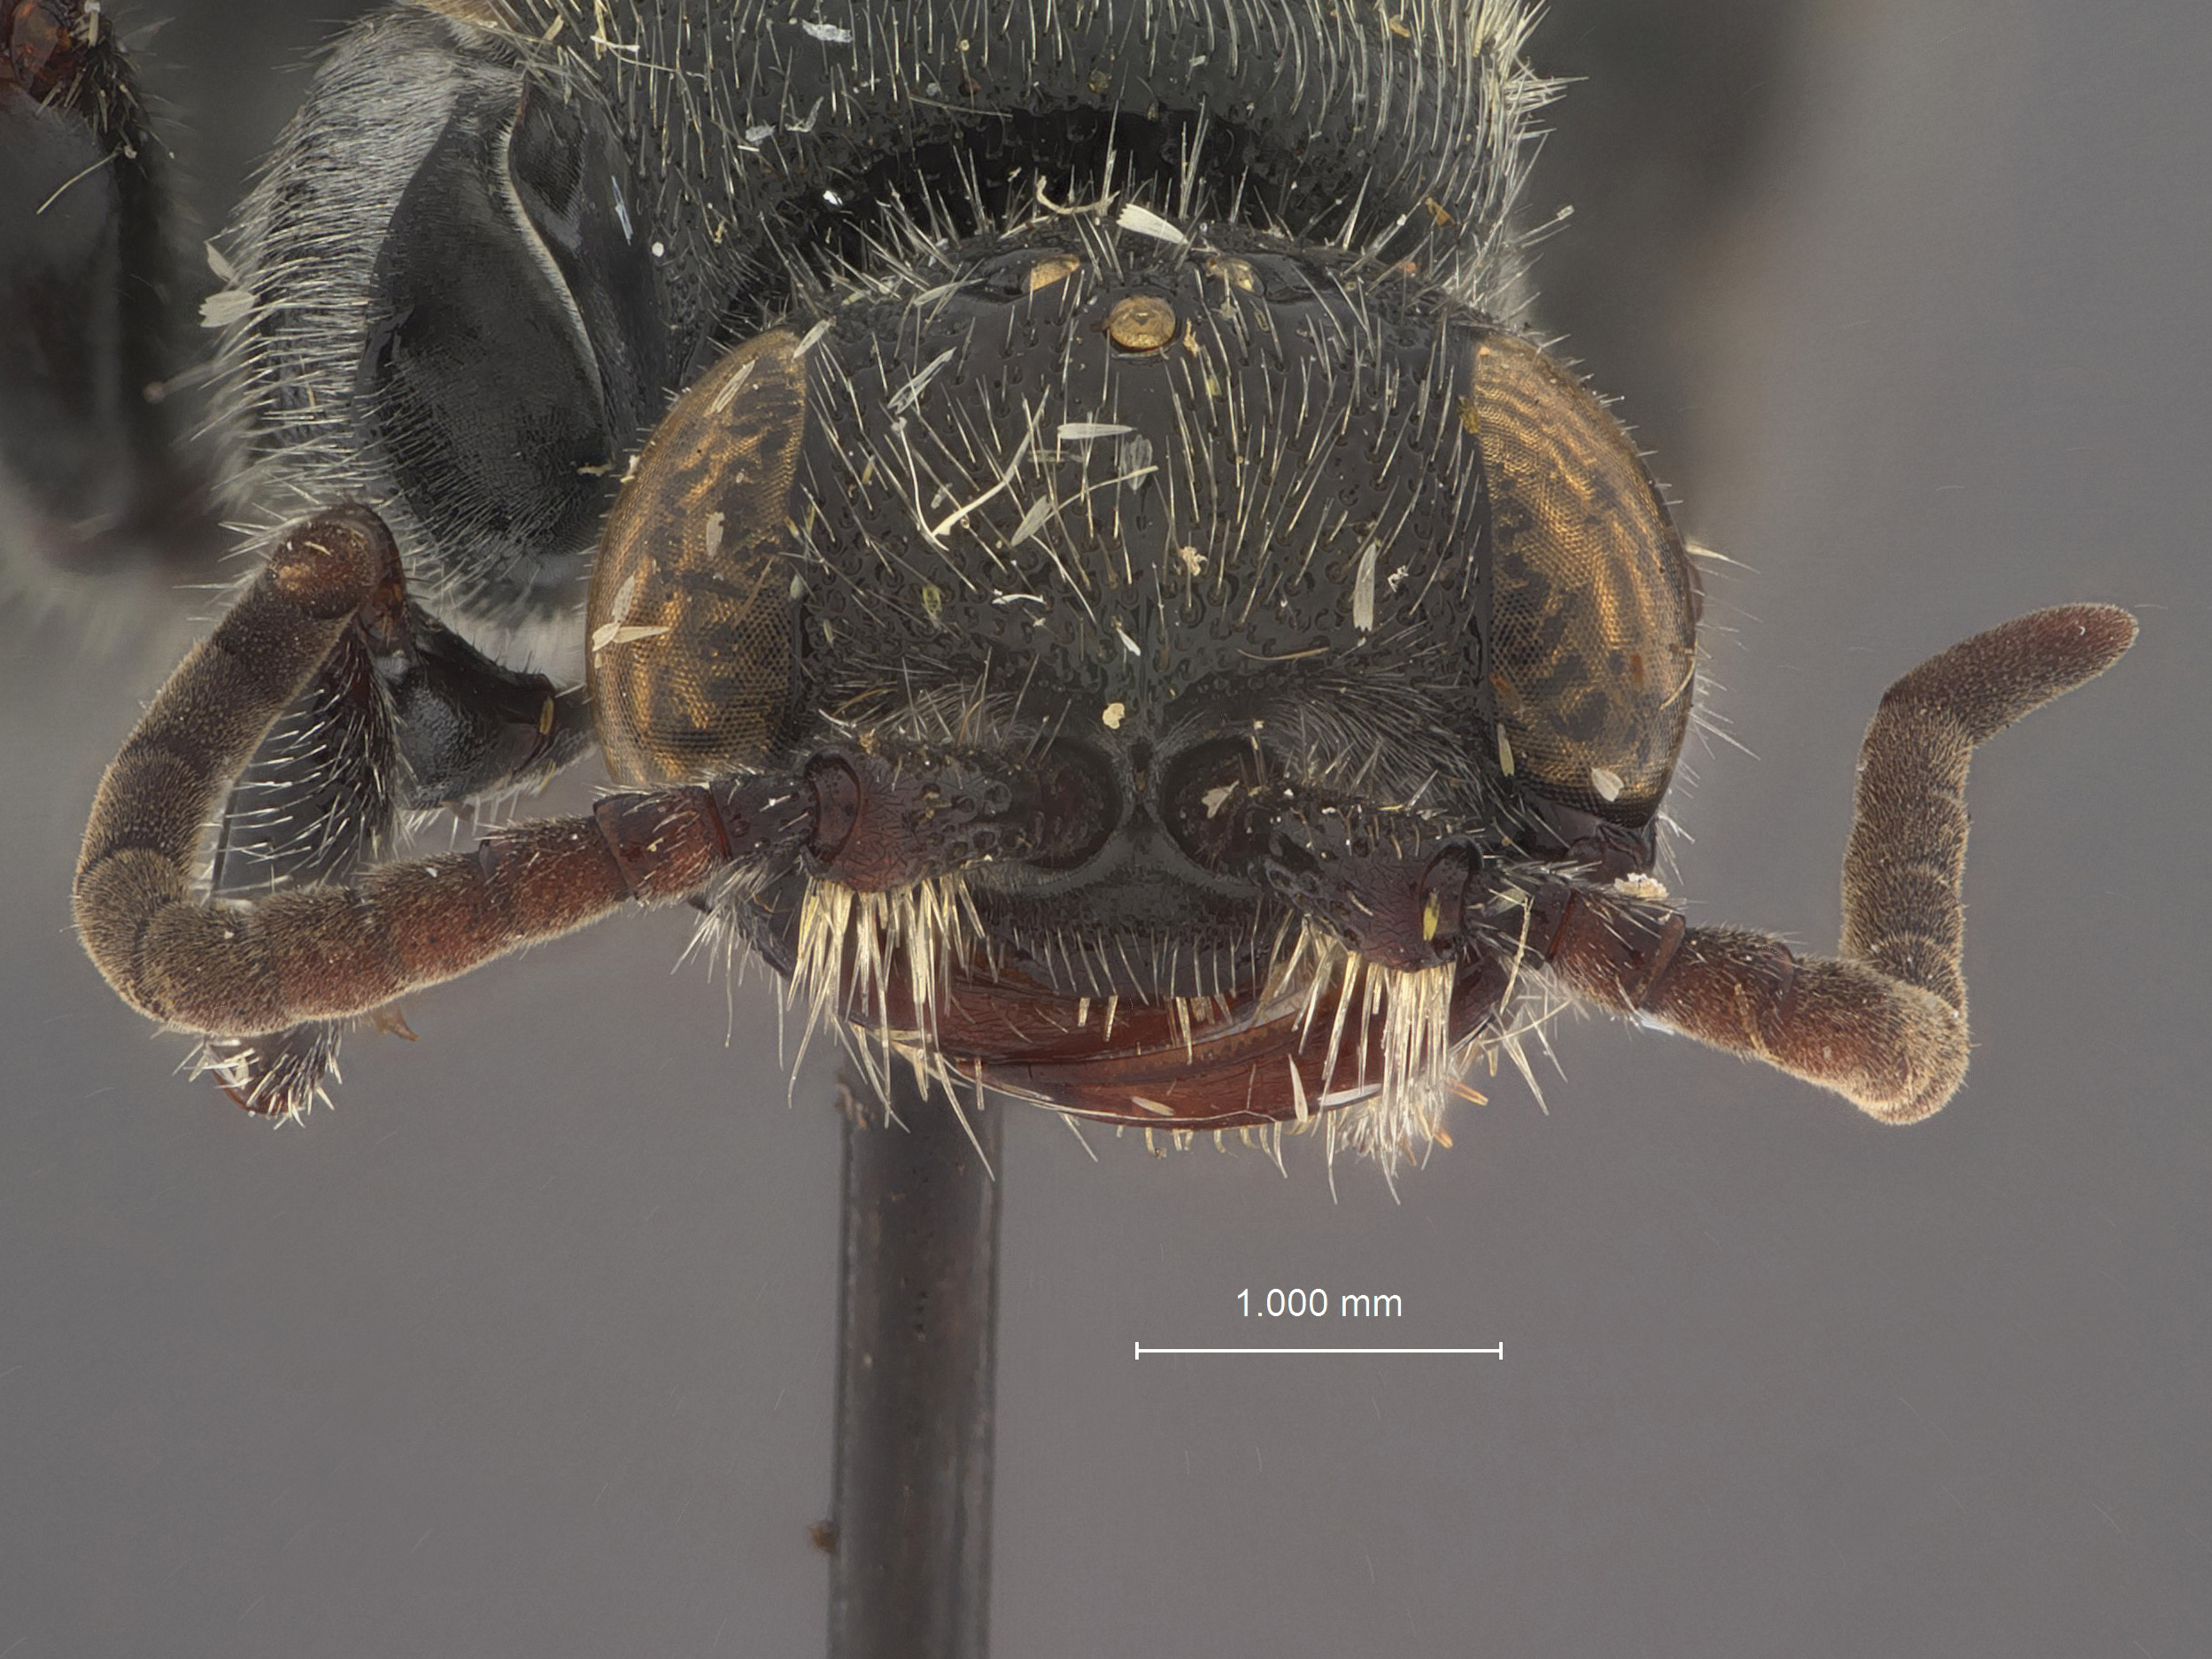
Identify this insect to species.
Tiphia smythi
